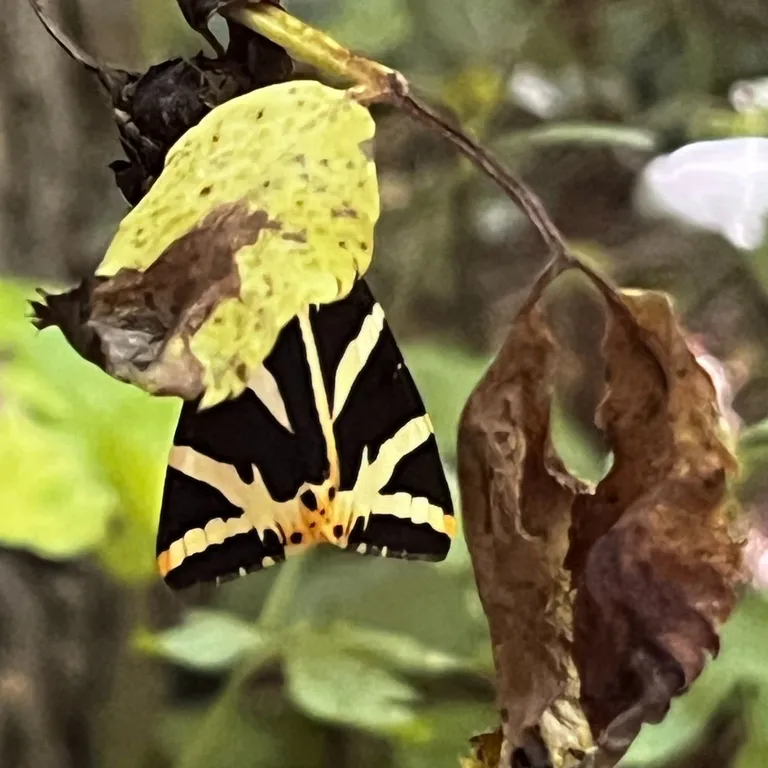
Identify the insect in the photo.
Euplagia quadripunctaria
